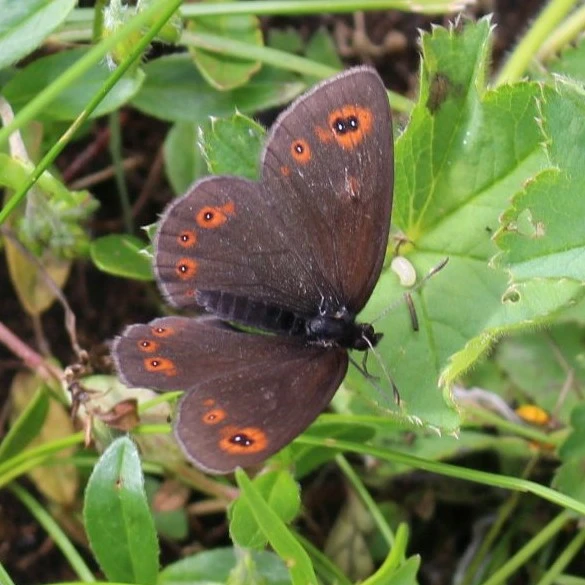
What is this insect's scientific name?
Erebia medusa
